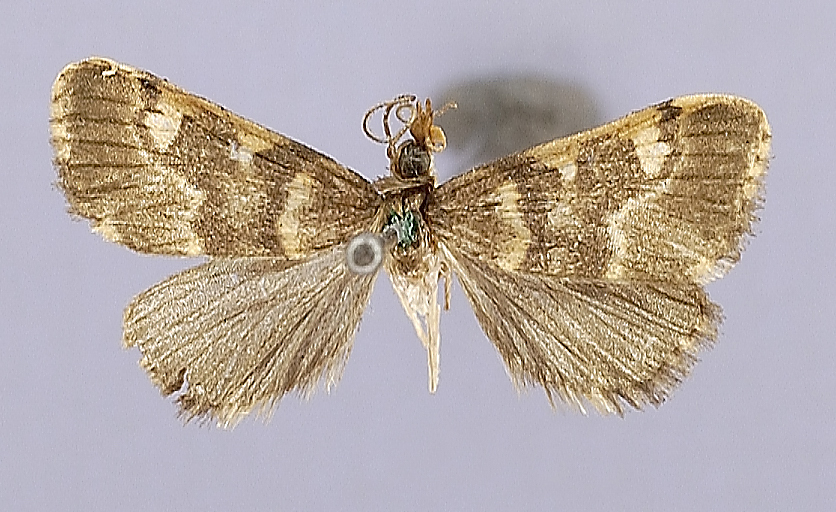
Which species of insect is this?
Thliptoceras neotropicalis
